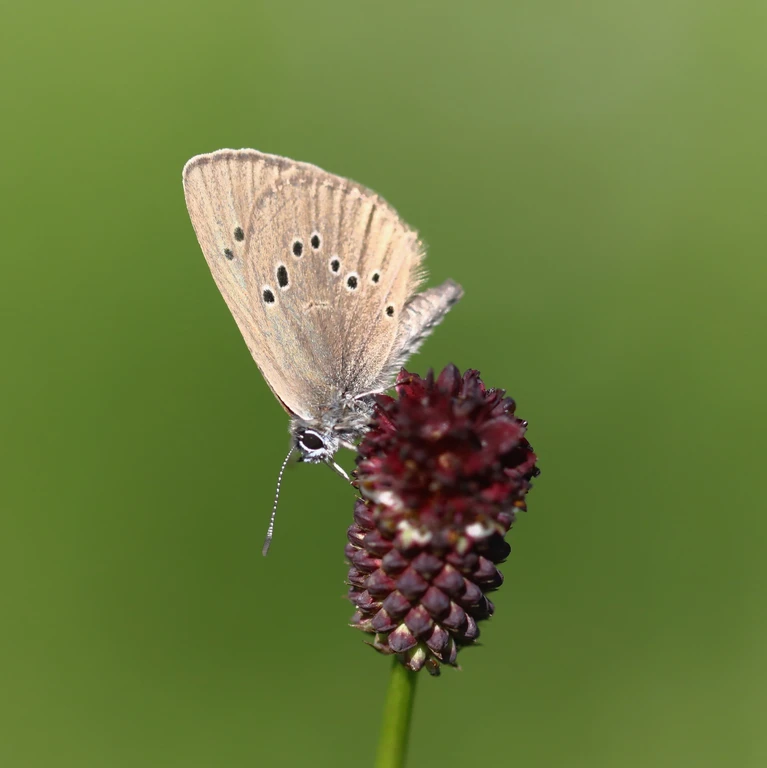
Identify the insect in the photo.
Phengaris nausithous (also Maculinea nausithous)
